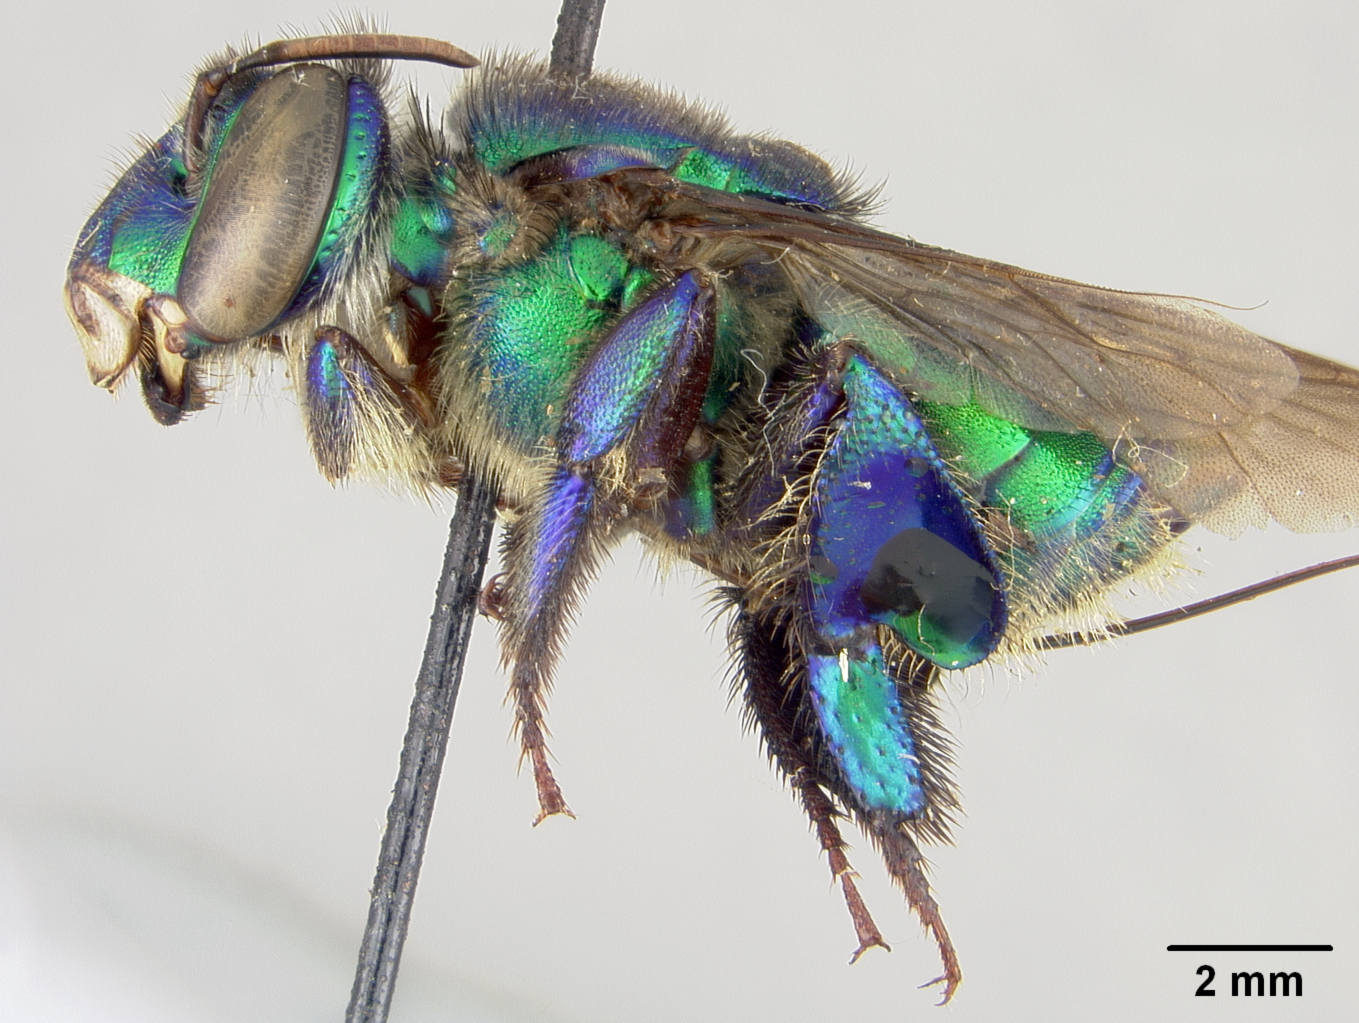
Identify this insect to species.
Euglossa piliventris
